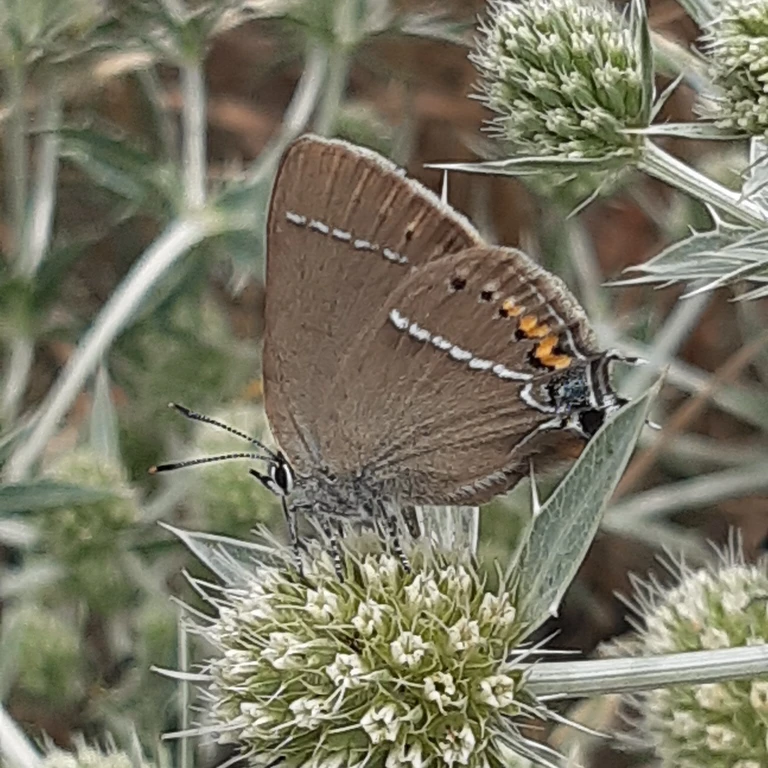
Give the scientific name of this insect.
Satyrium spini (also Tuttiola spini)
